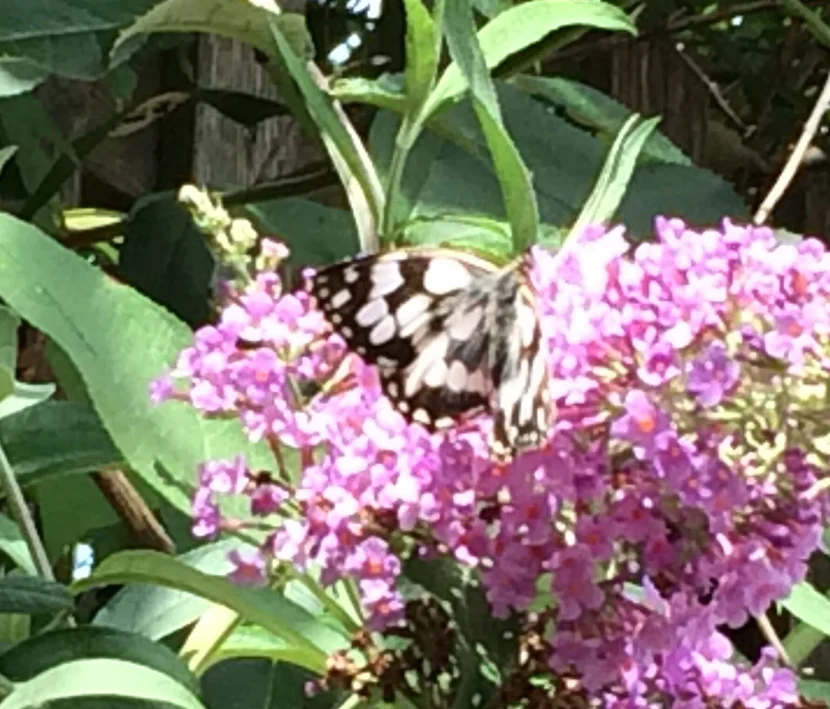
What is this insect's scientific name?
Melanargia galathea
